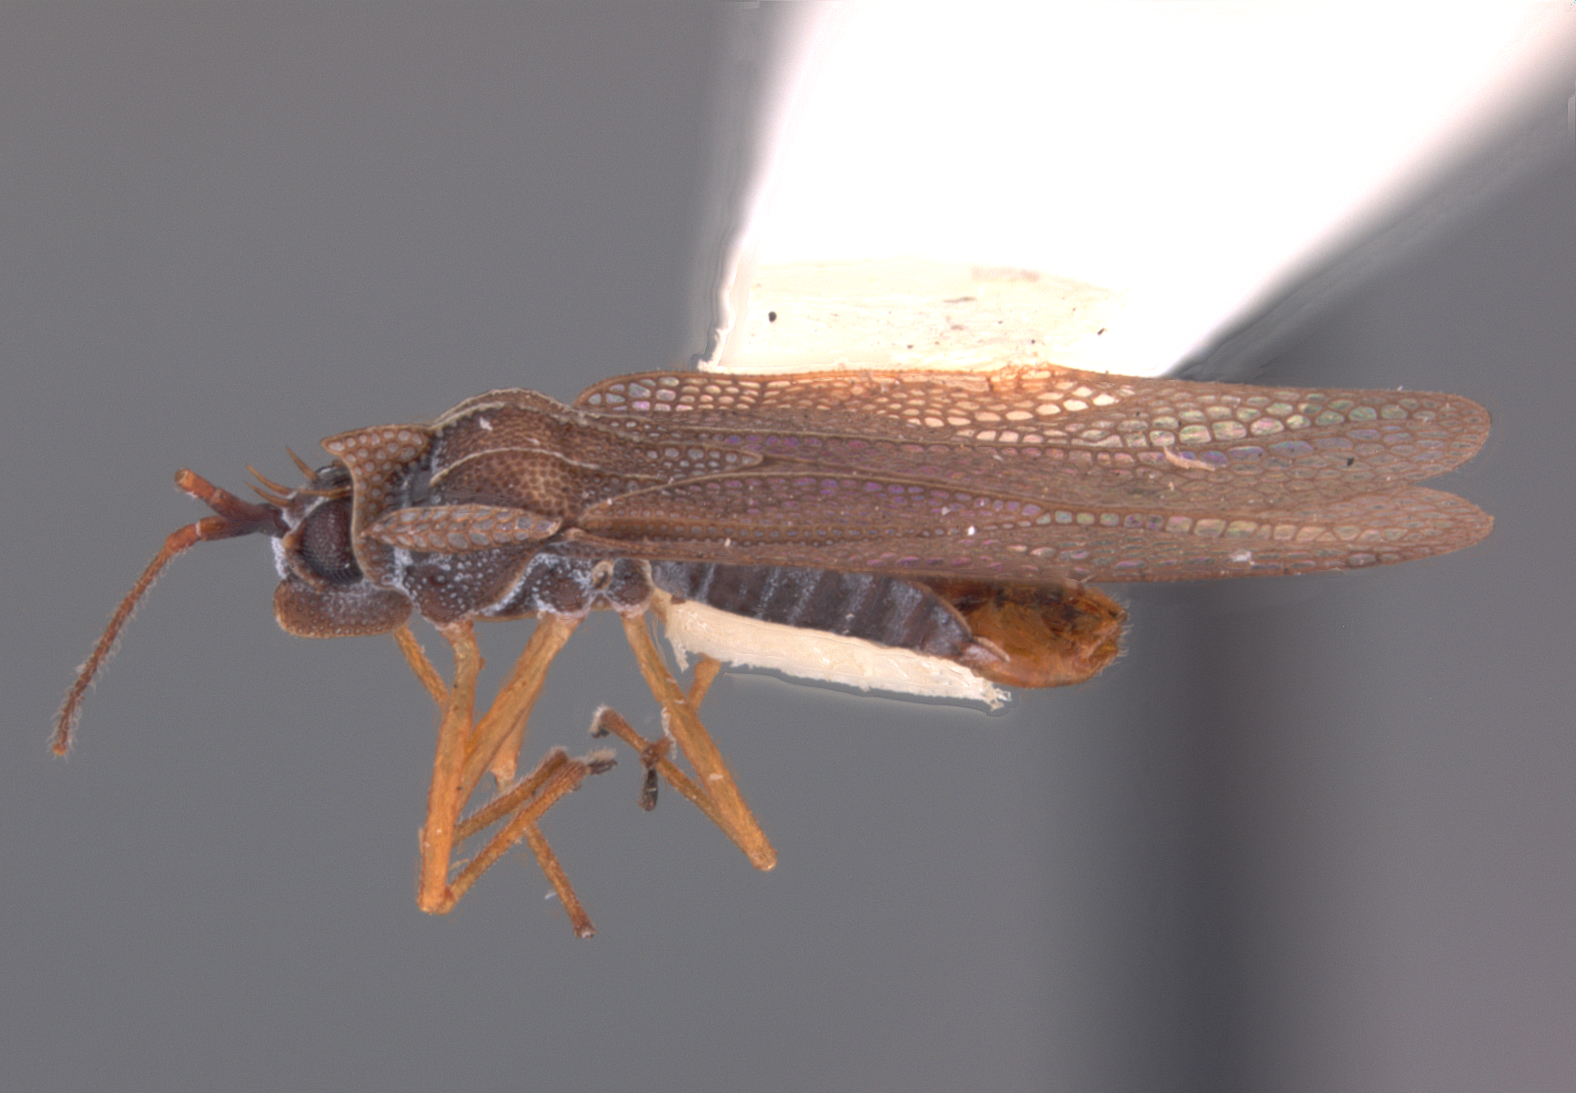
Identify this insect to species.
Leptodictya parilis
